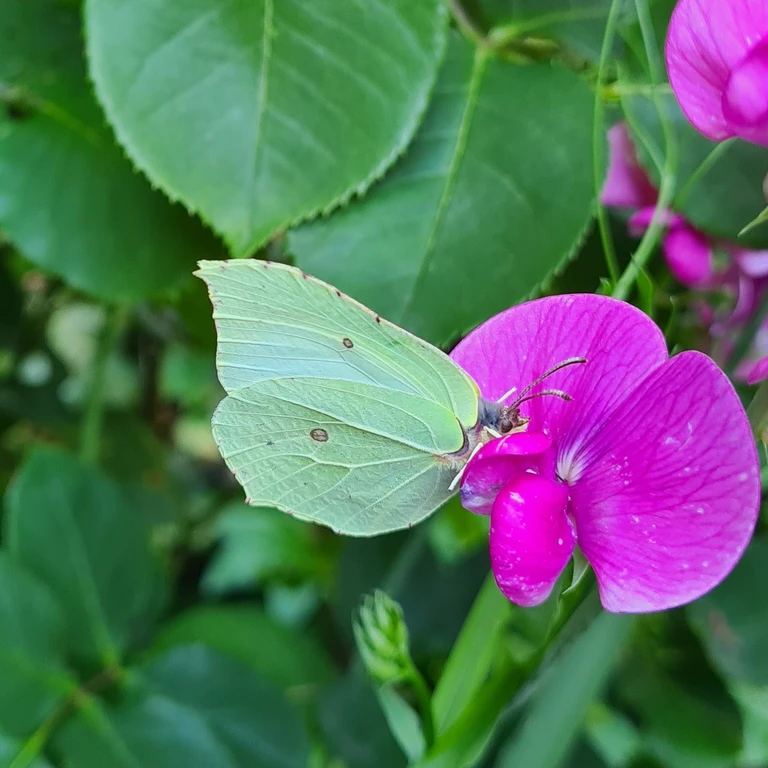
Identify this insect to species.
Gonepteryx rhamni
